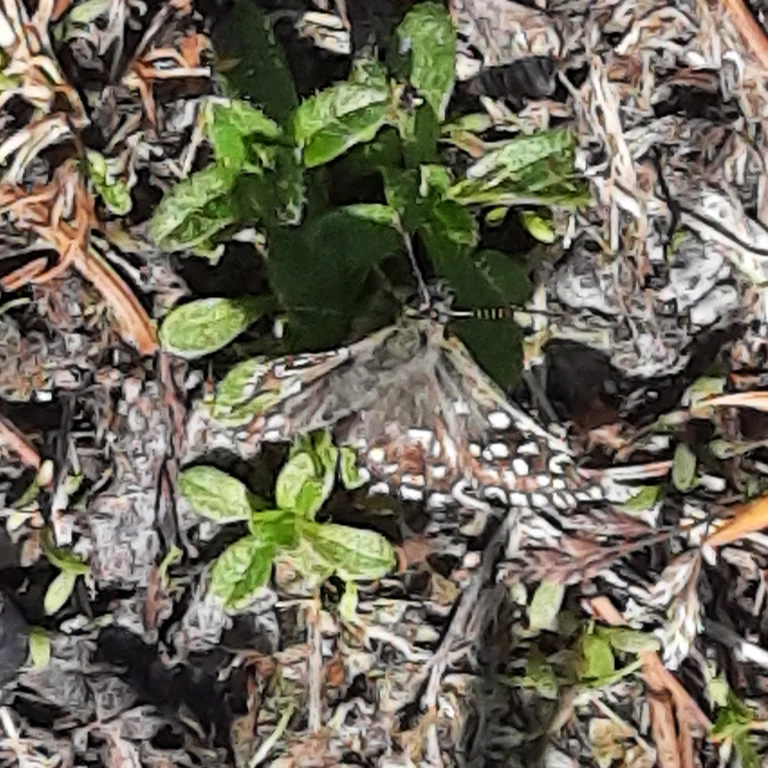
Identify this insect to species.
Pyrgus malvae
